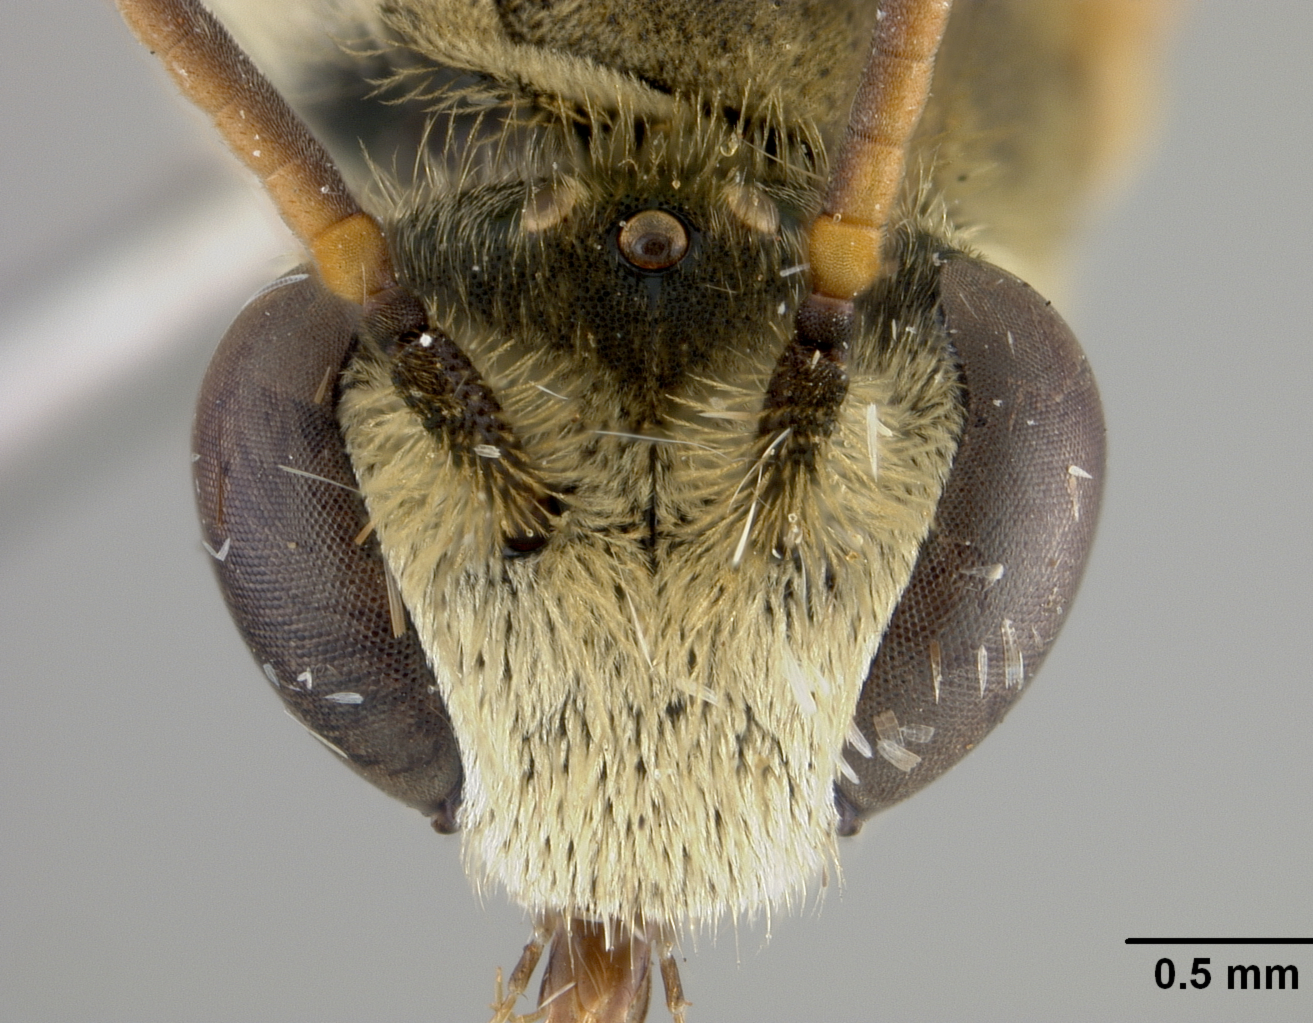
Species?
Nomia krombeini
